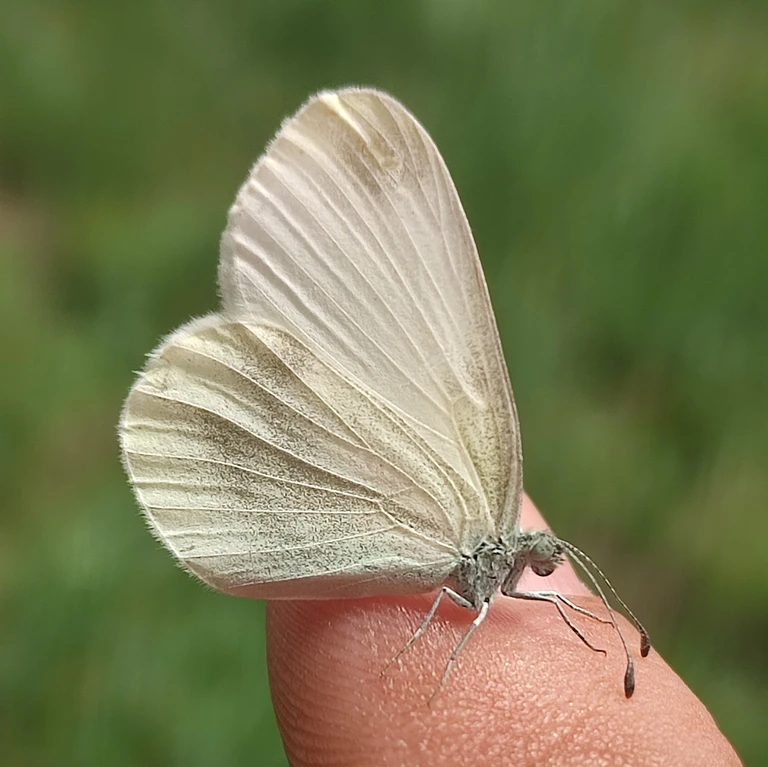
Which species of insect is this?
Leptidea sinapis/juvernica
